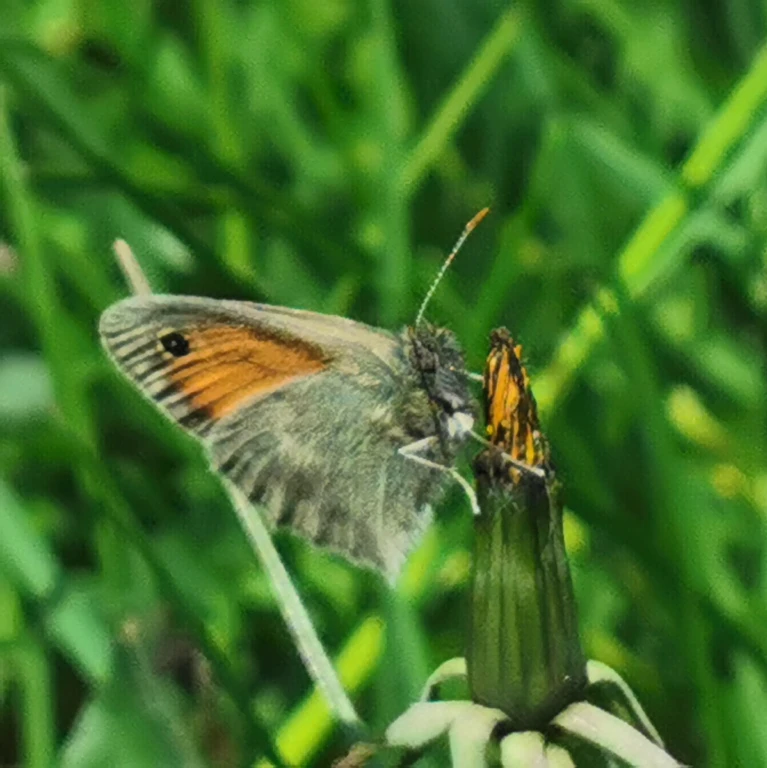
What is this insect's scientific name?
Coenonympha pamphilus
